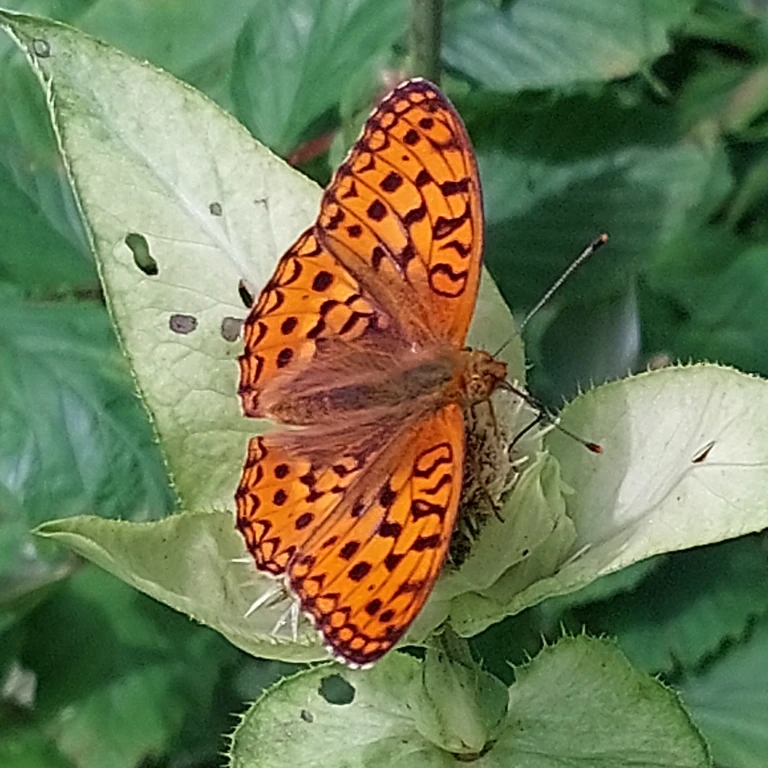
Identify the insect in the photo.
Fabriciana adippe
